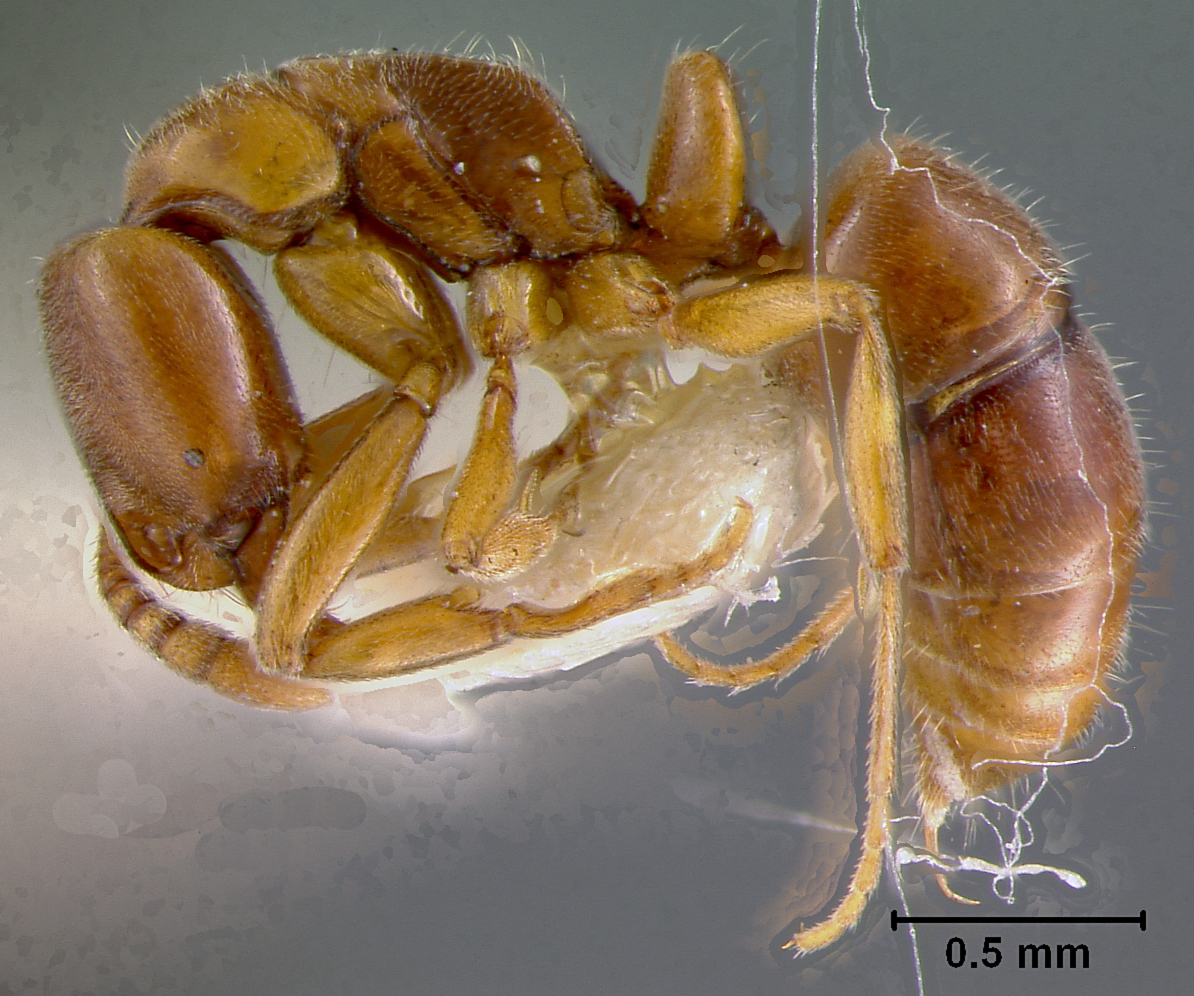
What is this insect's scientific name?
Ponera congrua
